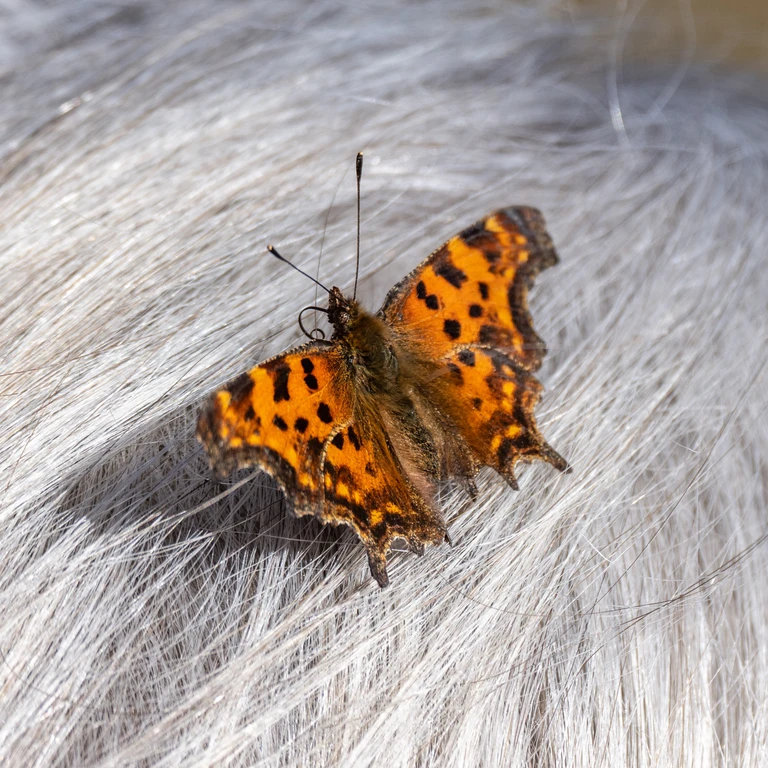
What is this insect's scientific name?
Polygonia c-album
